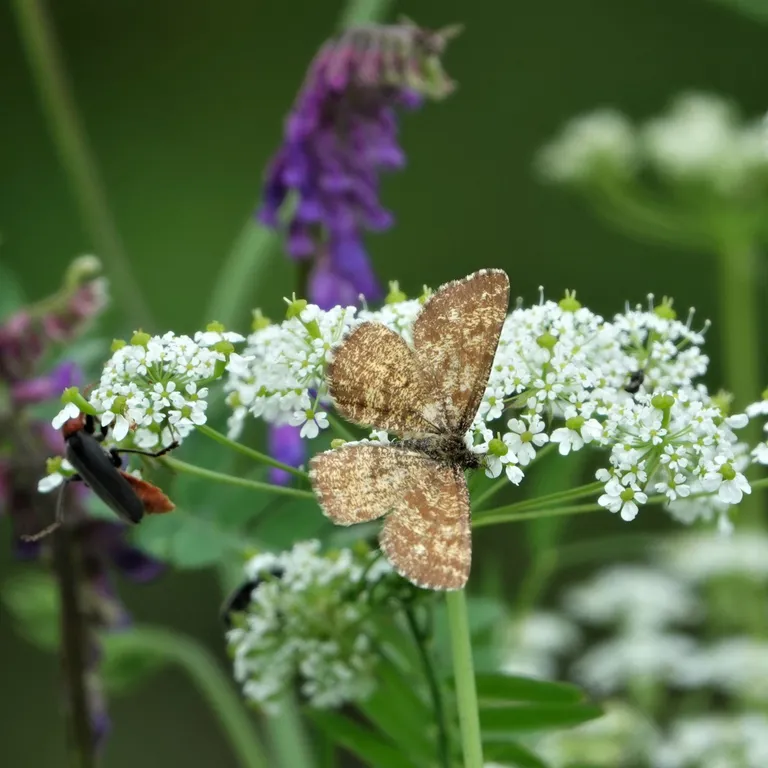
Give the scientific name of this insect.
Ematurga atomaria
